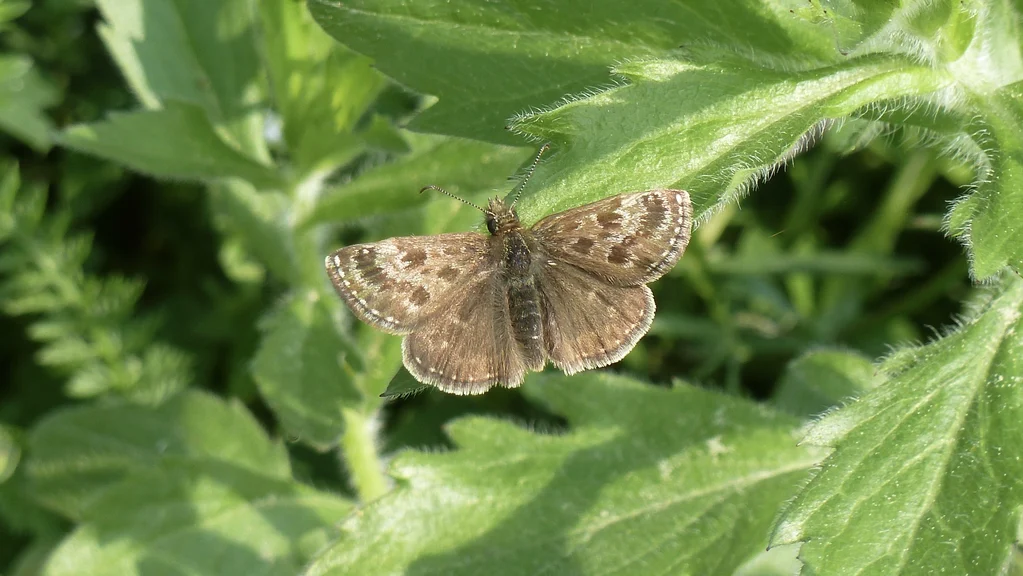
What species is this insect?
Erynnis tages
